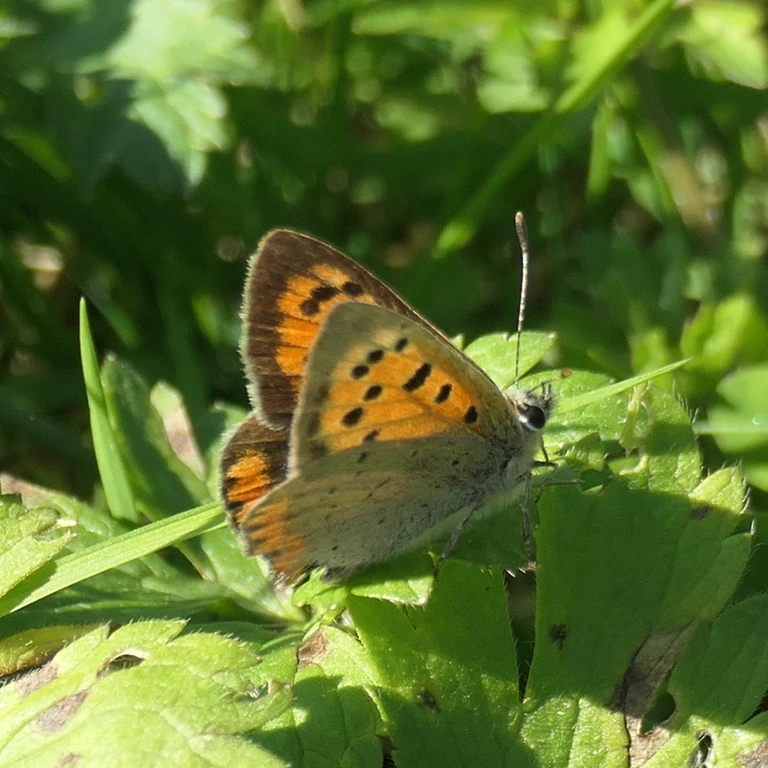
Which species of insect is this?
Lycaena phlaeas
